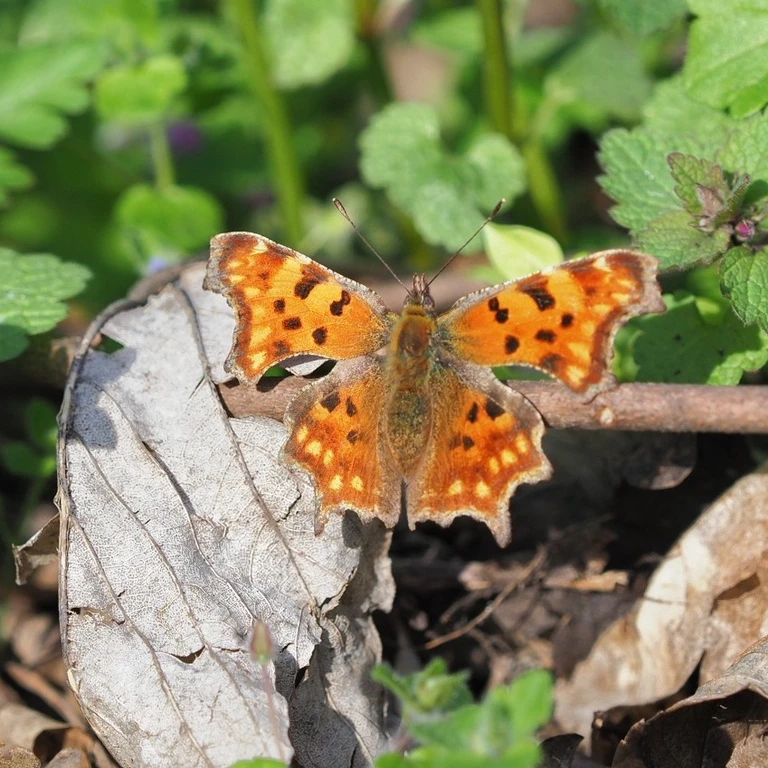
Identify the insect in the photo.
Polygonia c-album
